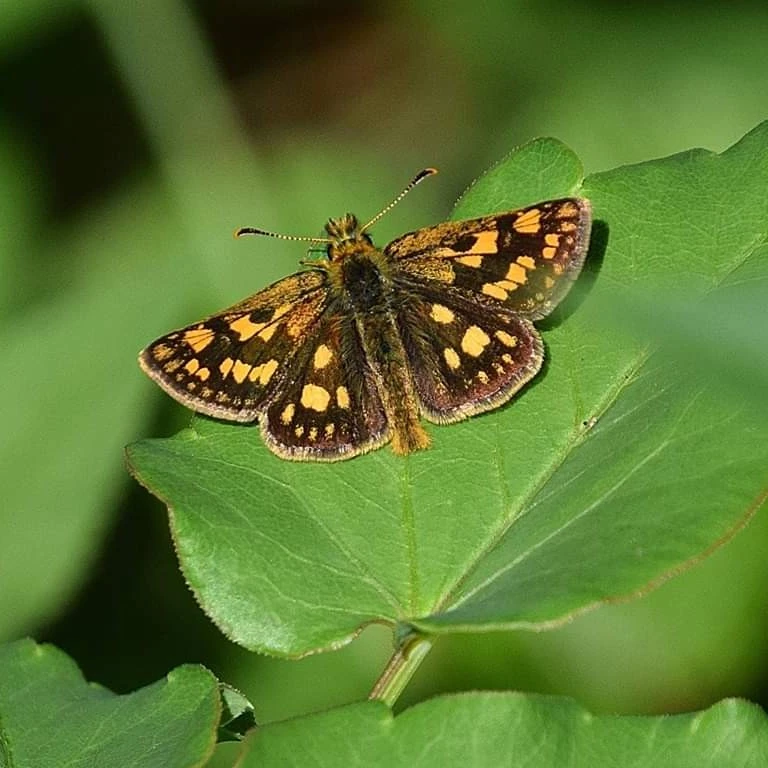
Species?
Carterocephalus palaemon
